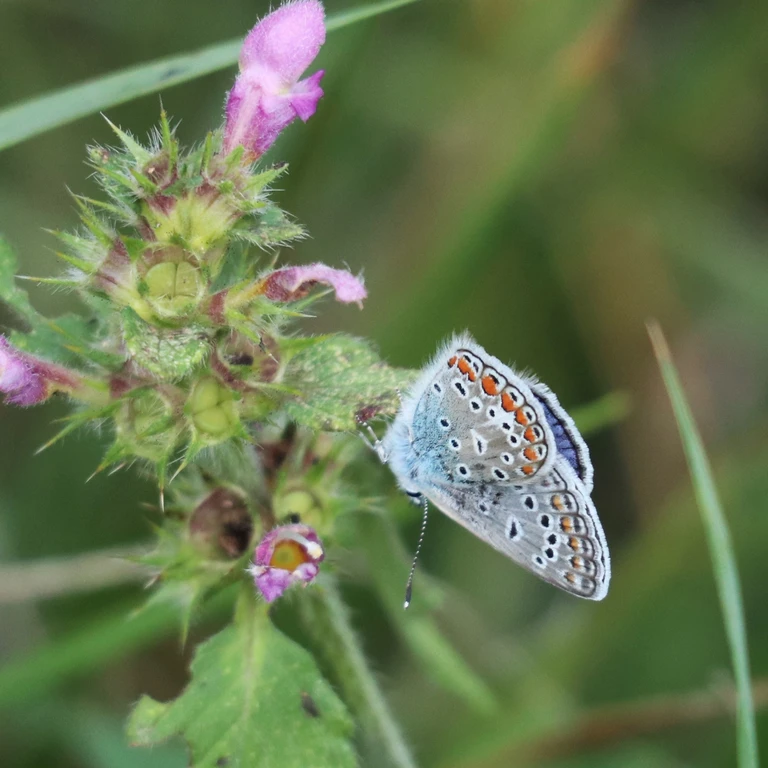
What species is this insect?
Polyommatus icarus
